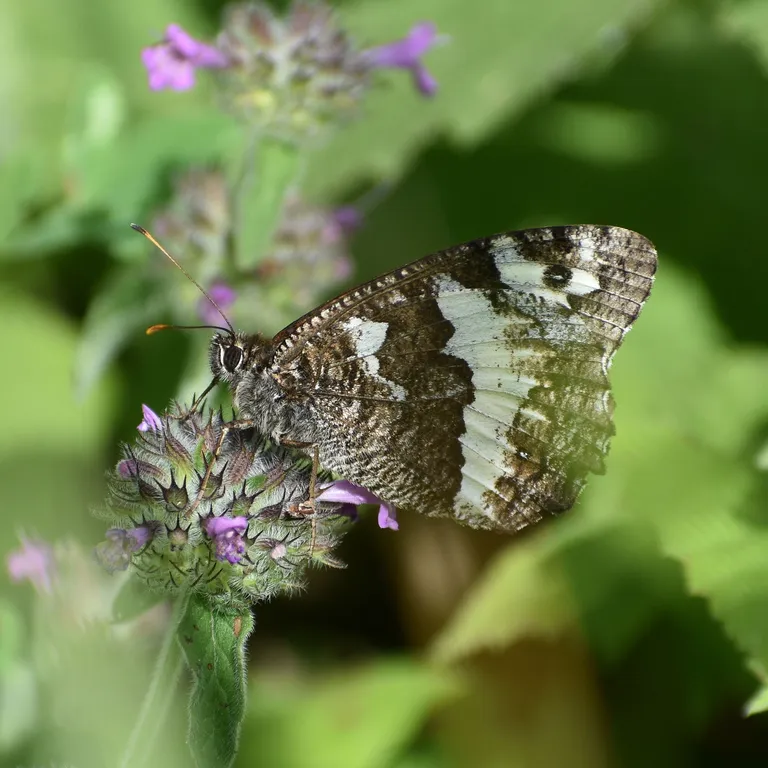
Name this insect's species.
Brintesia circe
